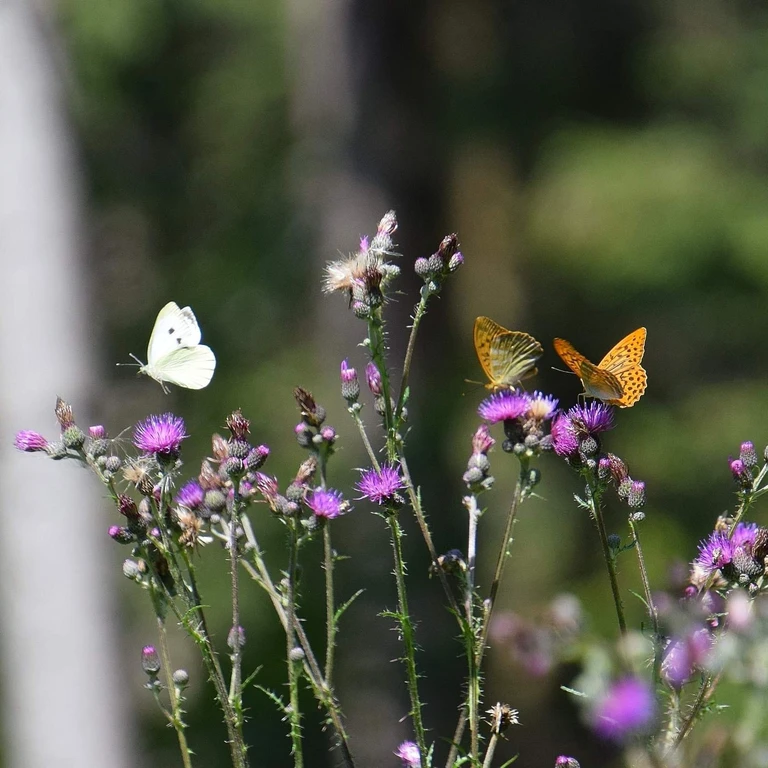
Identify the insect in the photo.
Argynnis paphia
